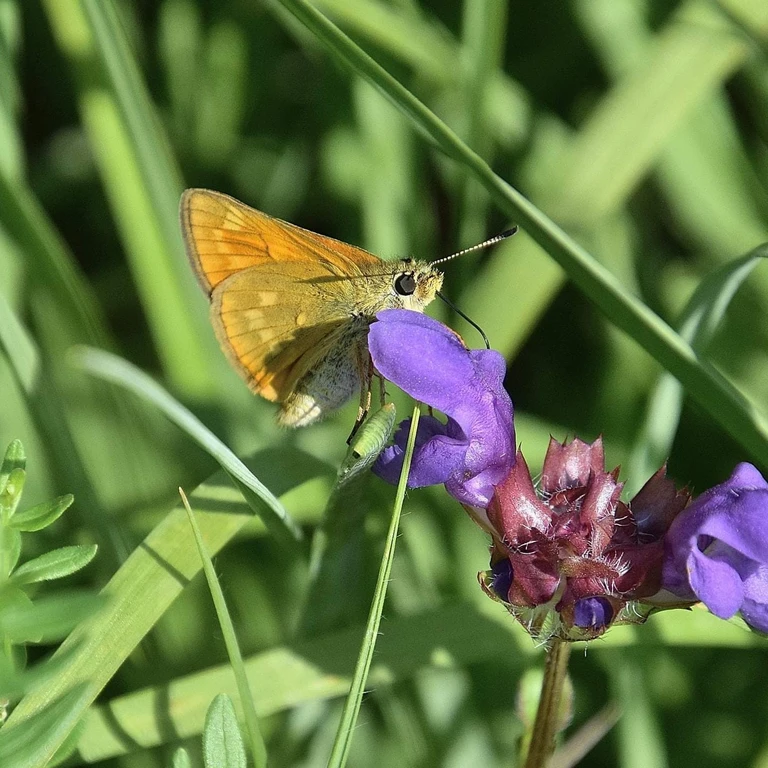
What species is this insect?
Ochlodes sylvanus (also Ochlodes venata)
